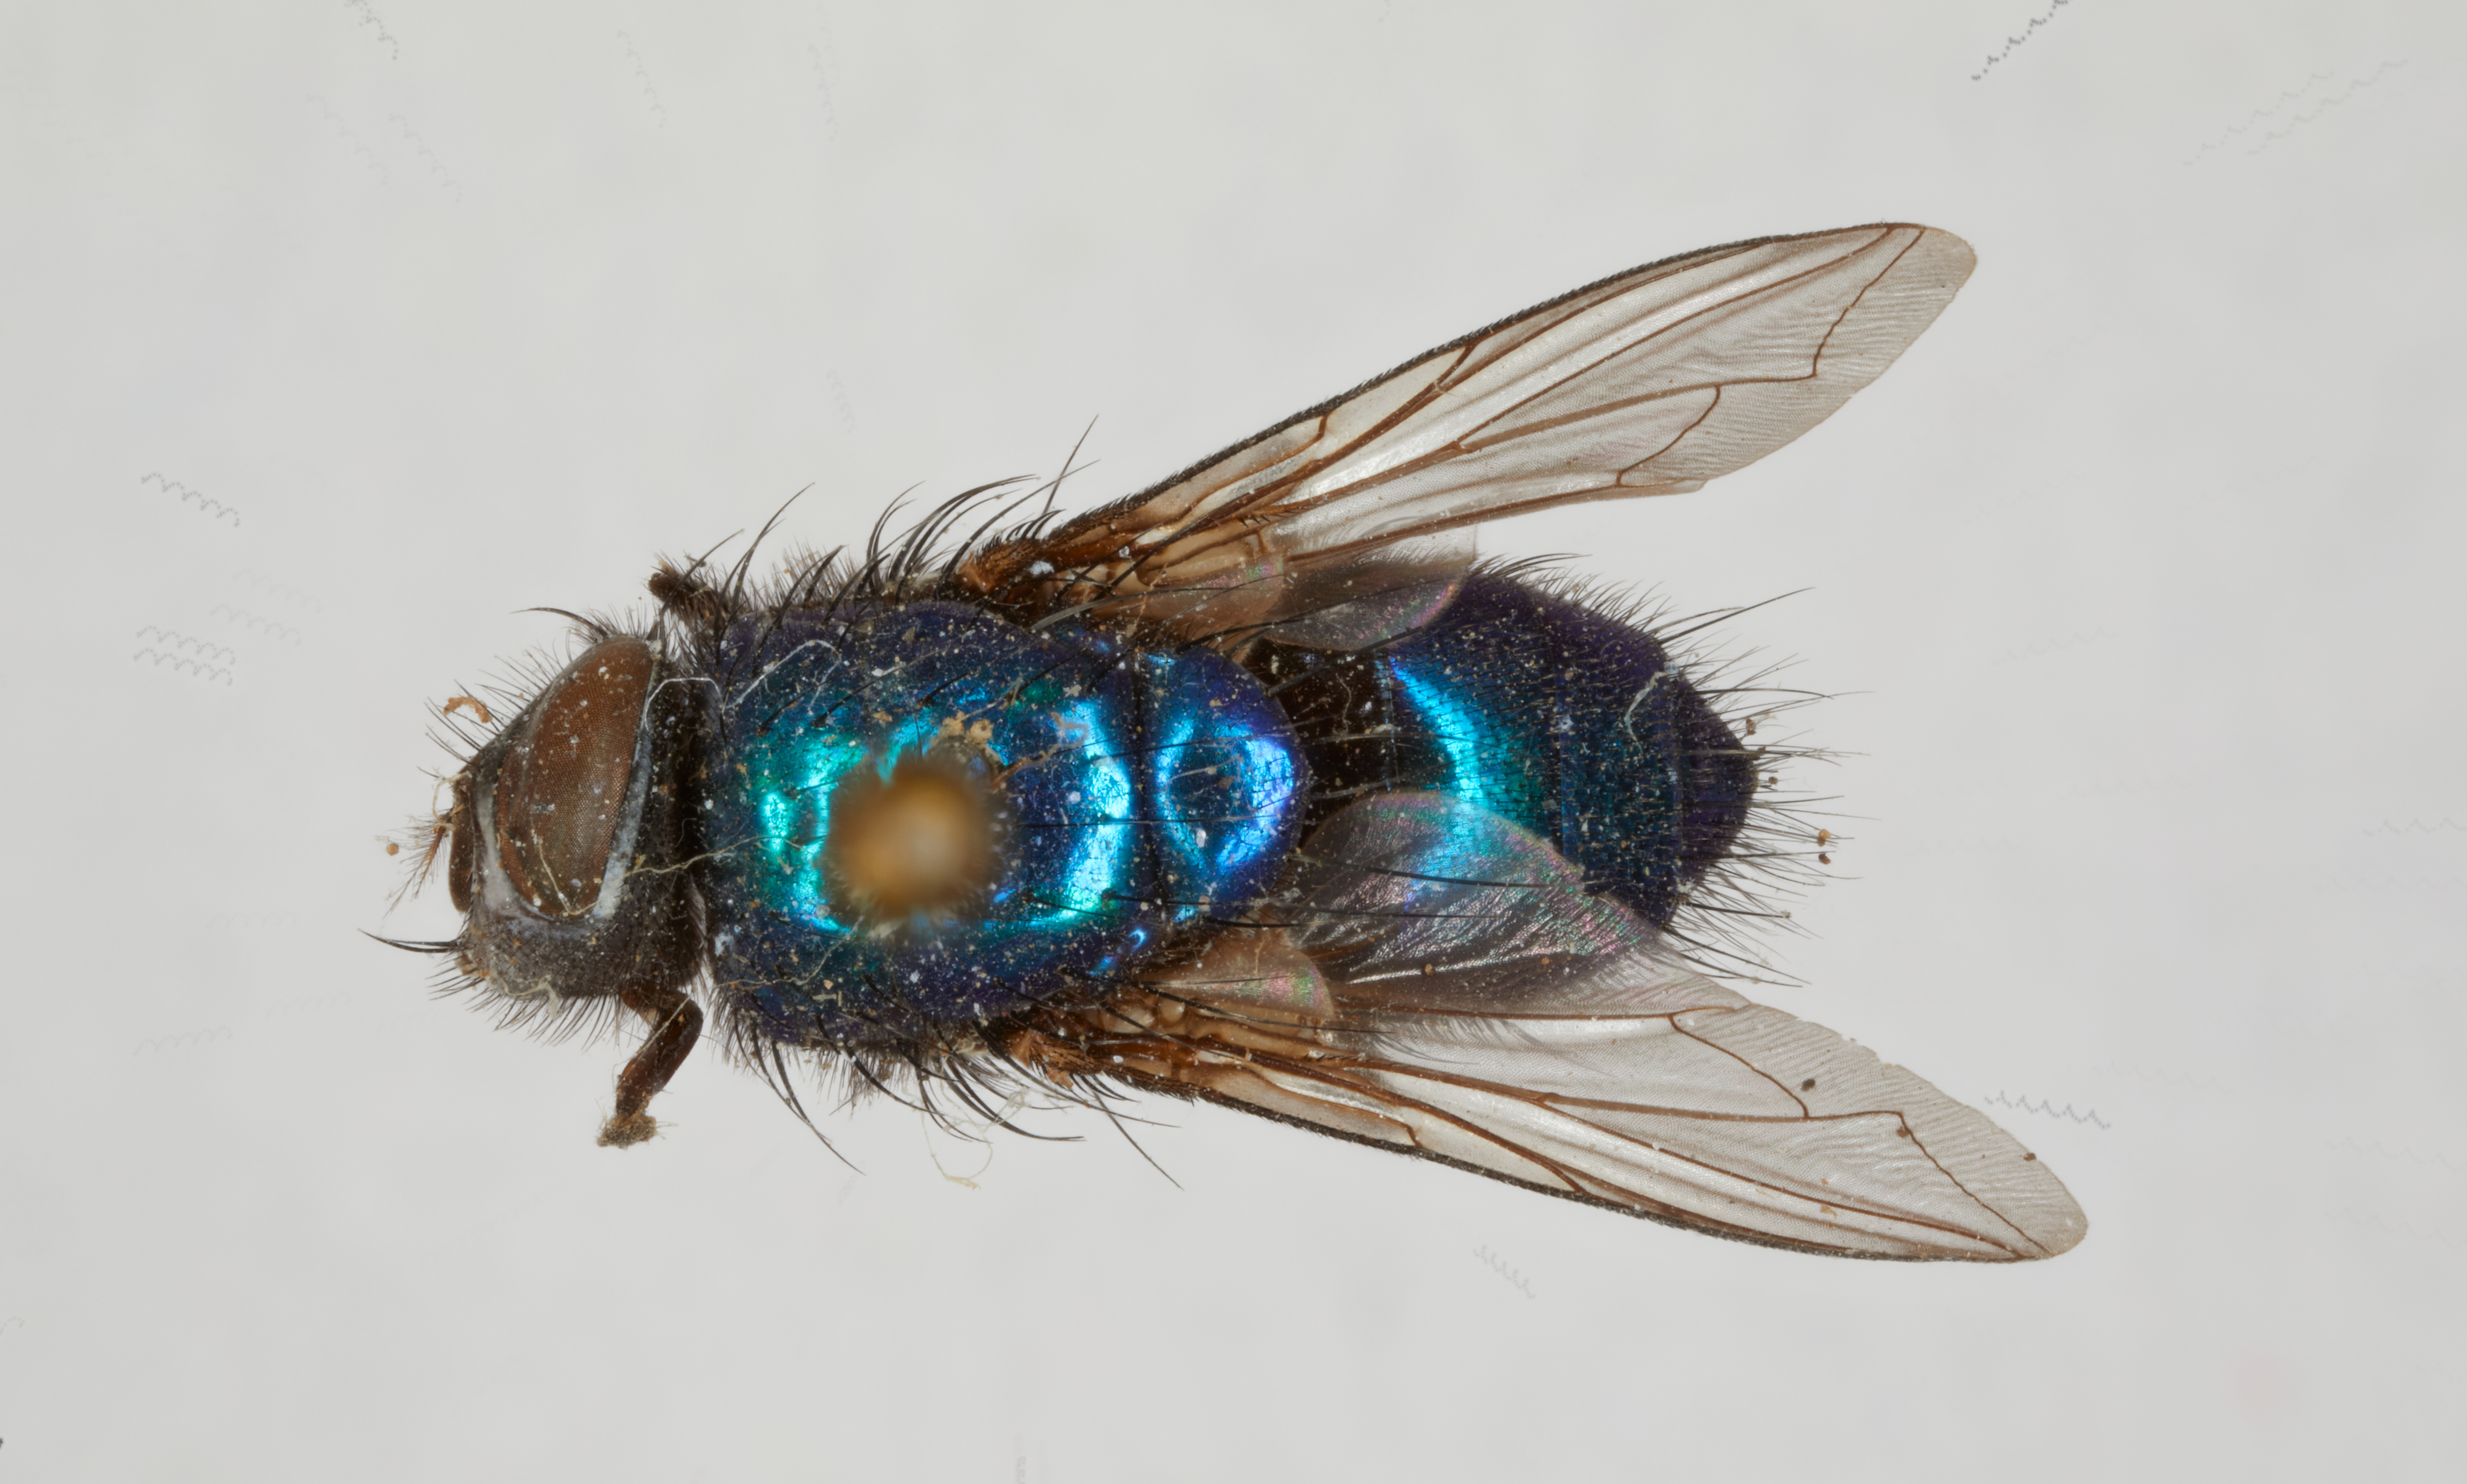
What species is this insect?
Lucilia pilosa
